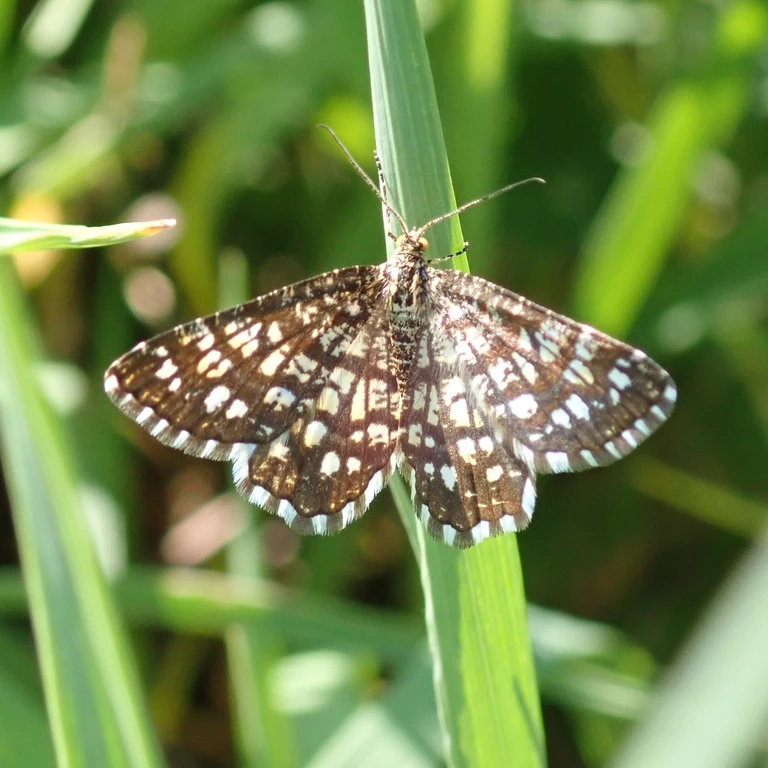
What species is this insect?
Chiasmia clathrata
